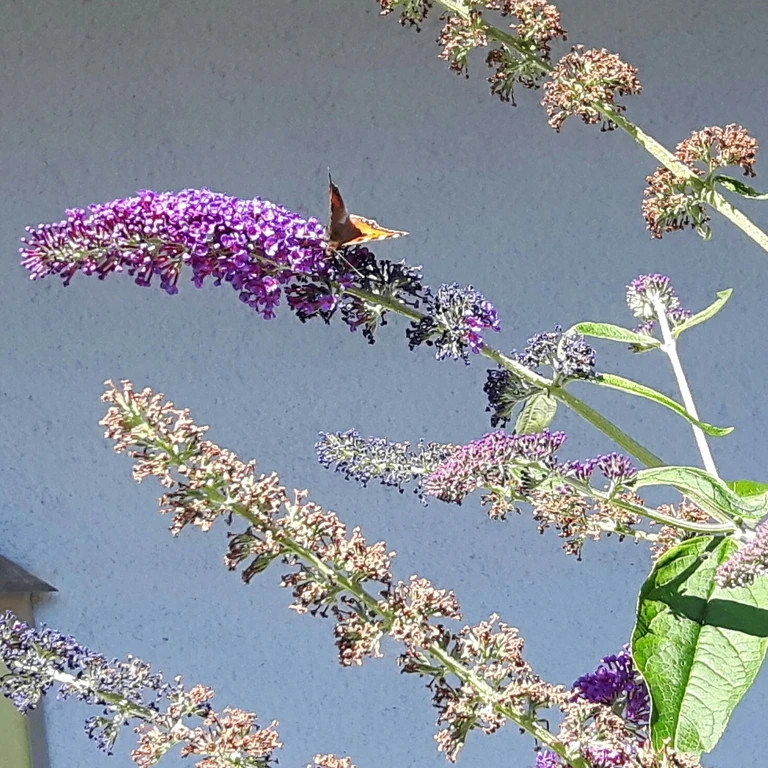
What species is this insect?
Aglais urticae
